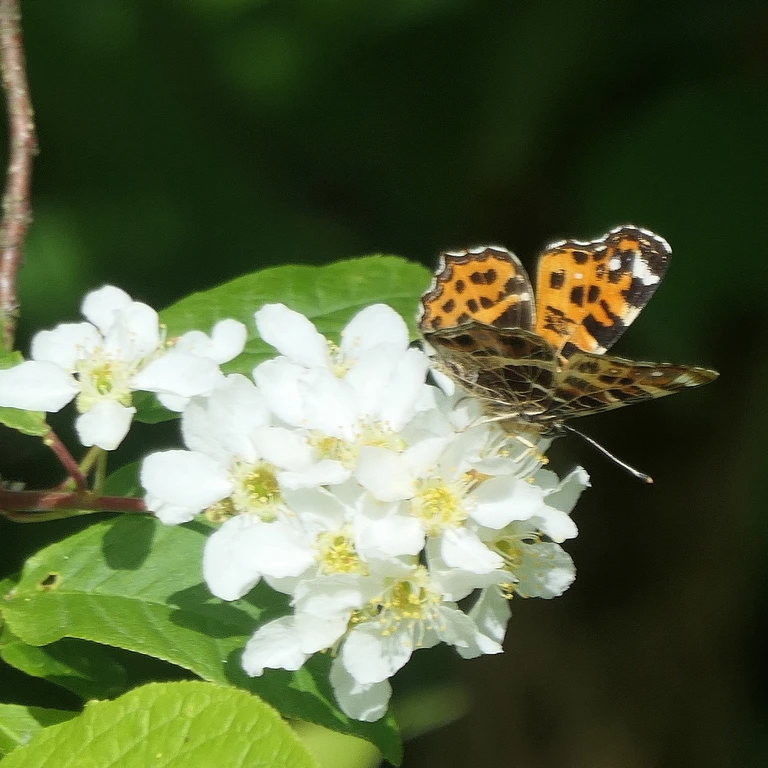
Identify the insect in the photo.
Araschnia levana
